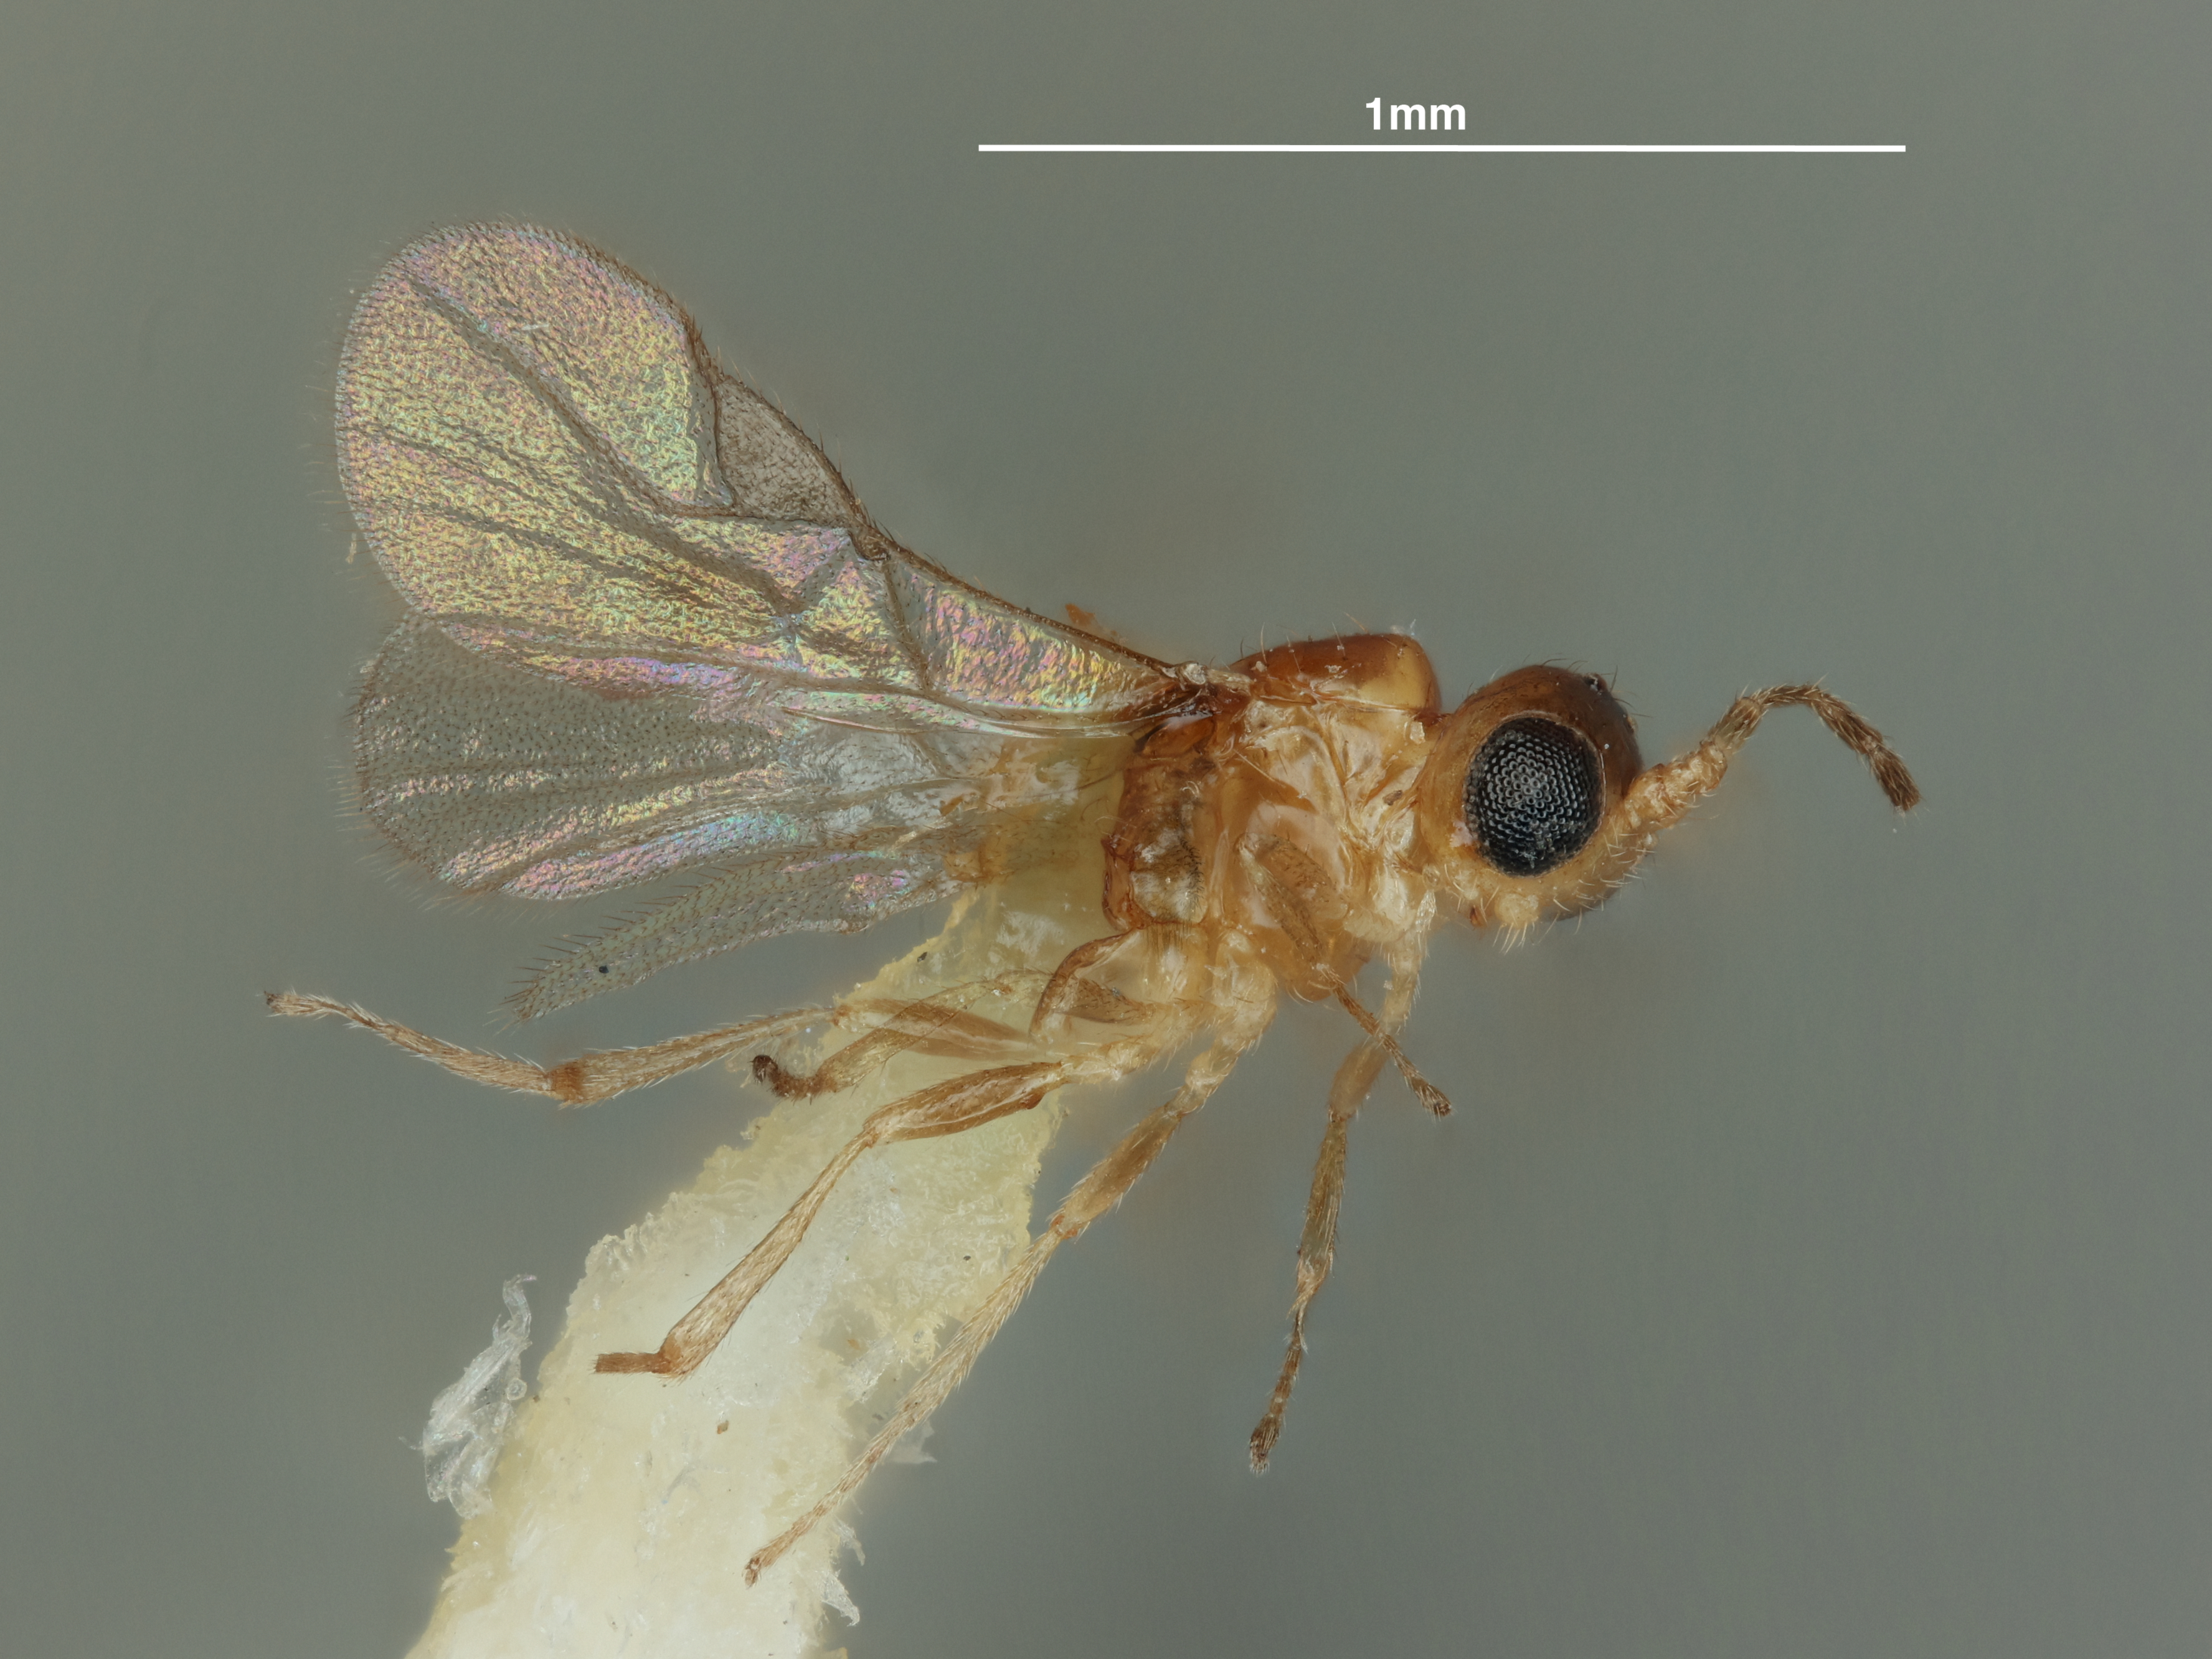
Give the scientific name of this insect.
Lipolexis scutellaris
